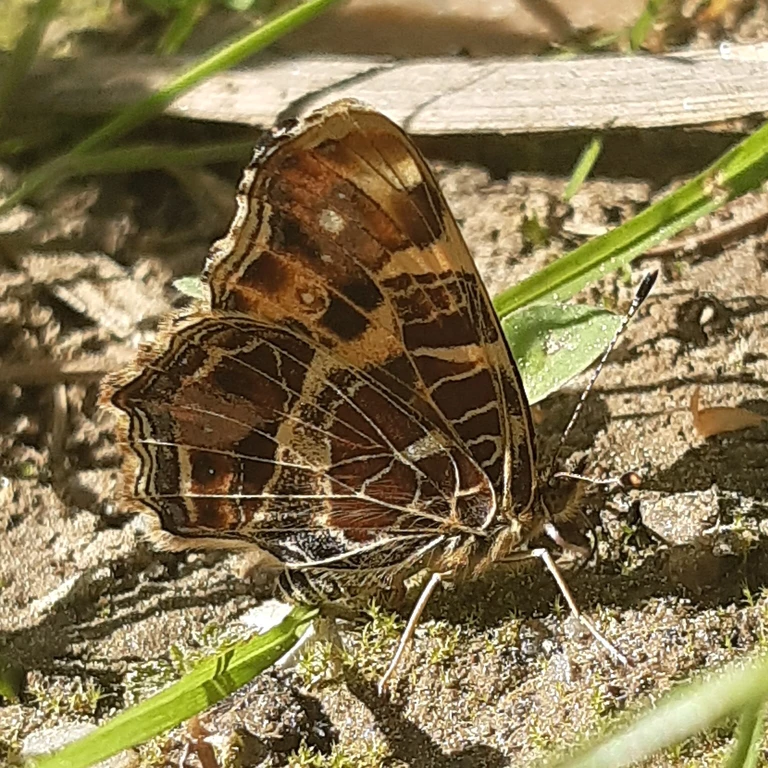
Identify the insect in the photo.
Araschnia levana
